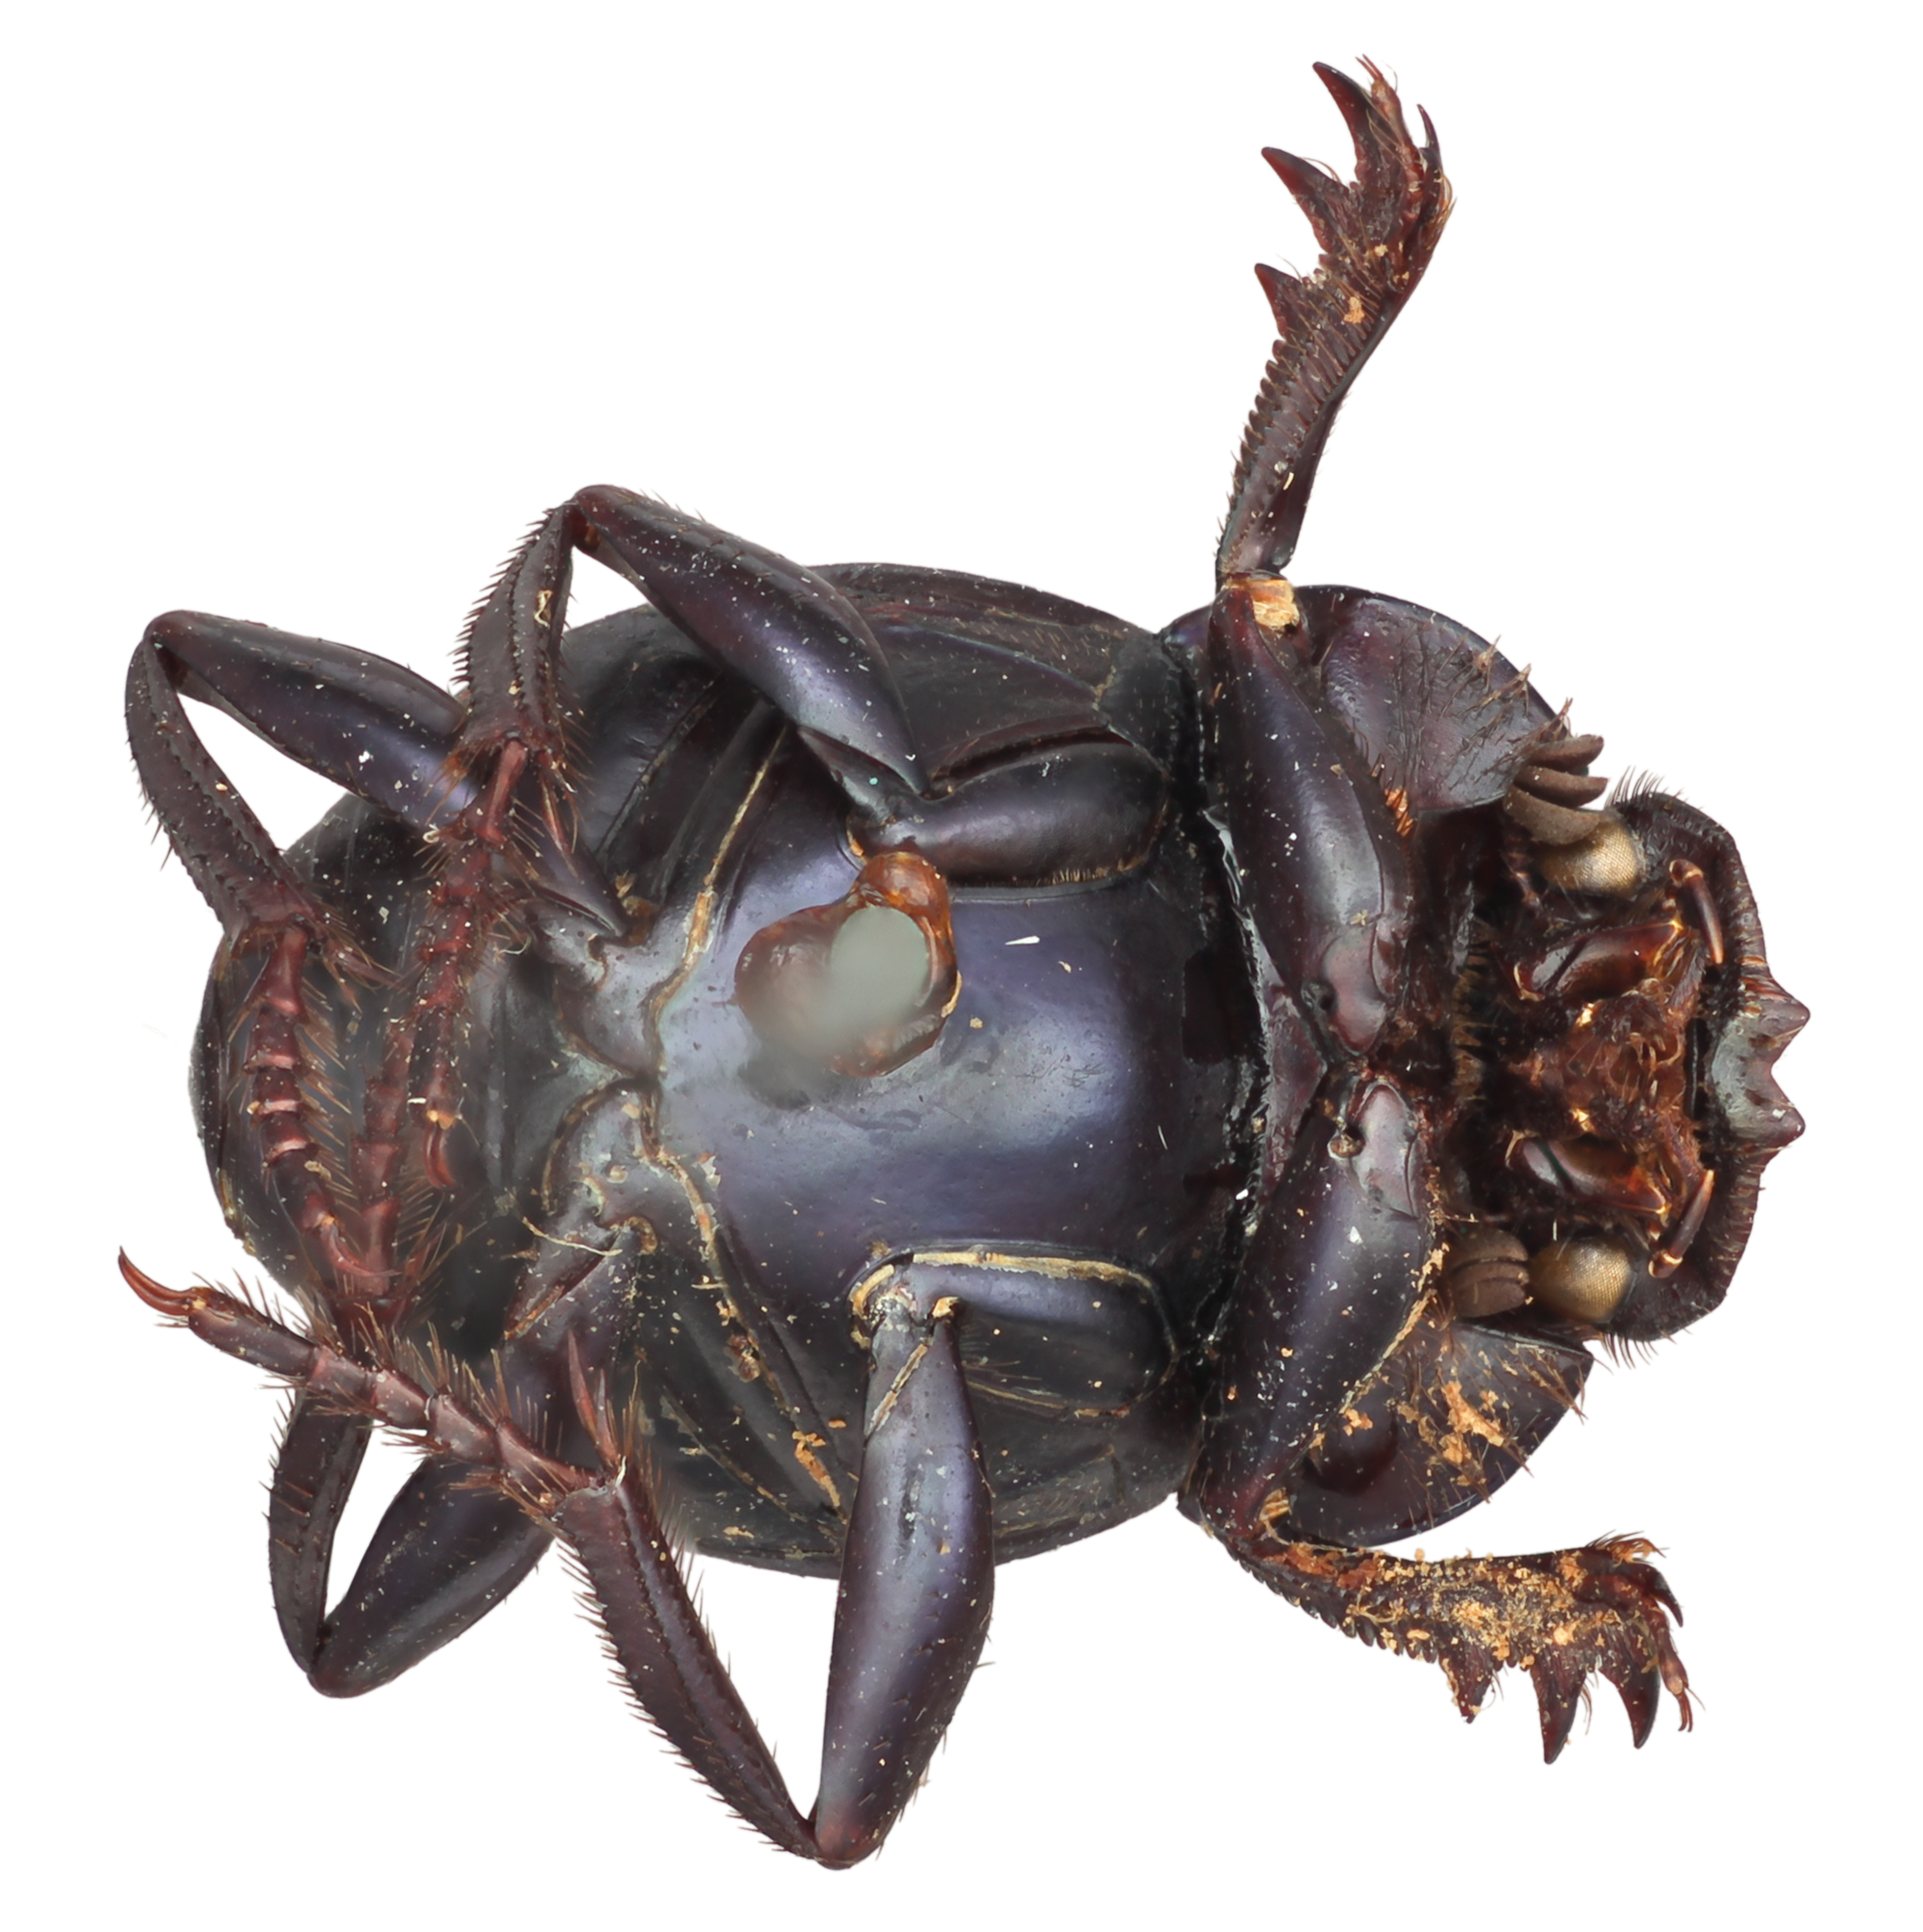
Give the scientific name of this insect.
Canthon chiapas
